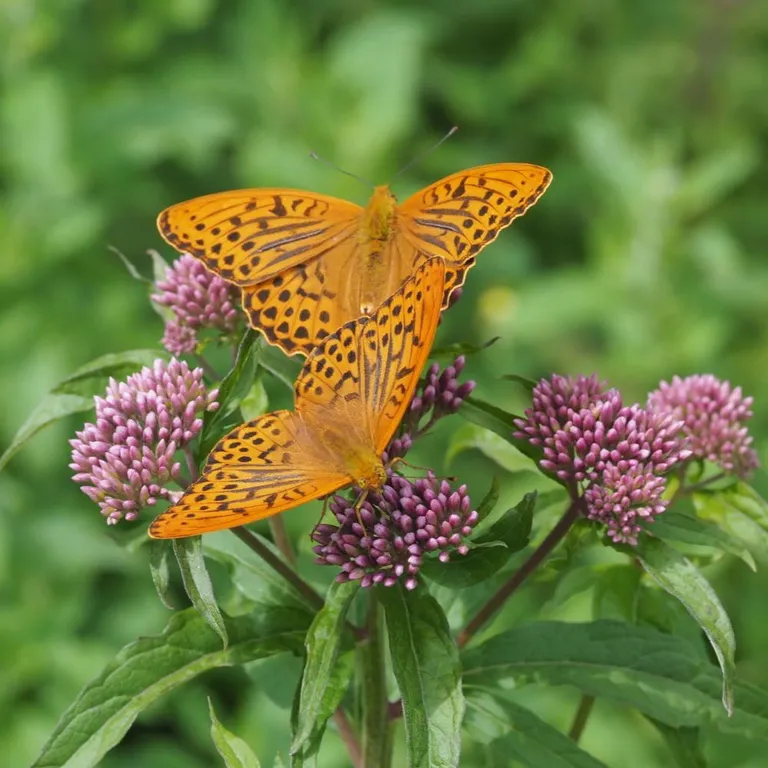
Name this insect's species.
Argynnis paphia
